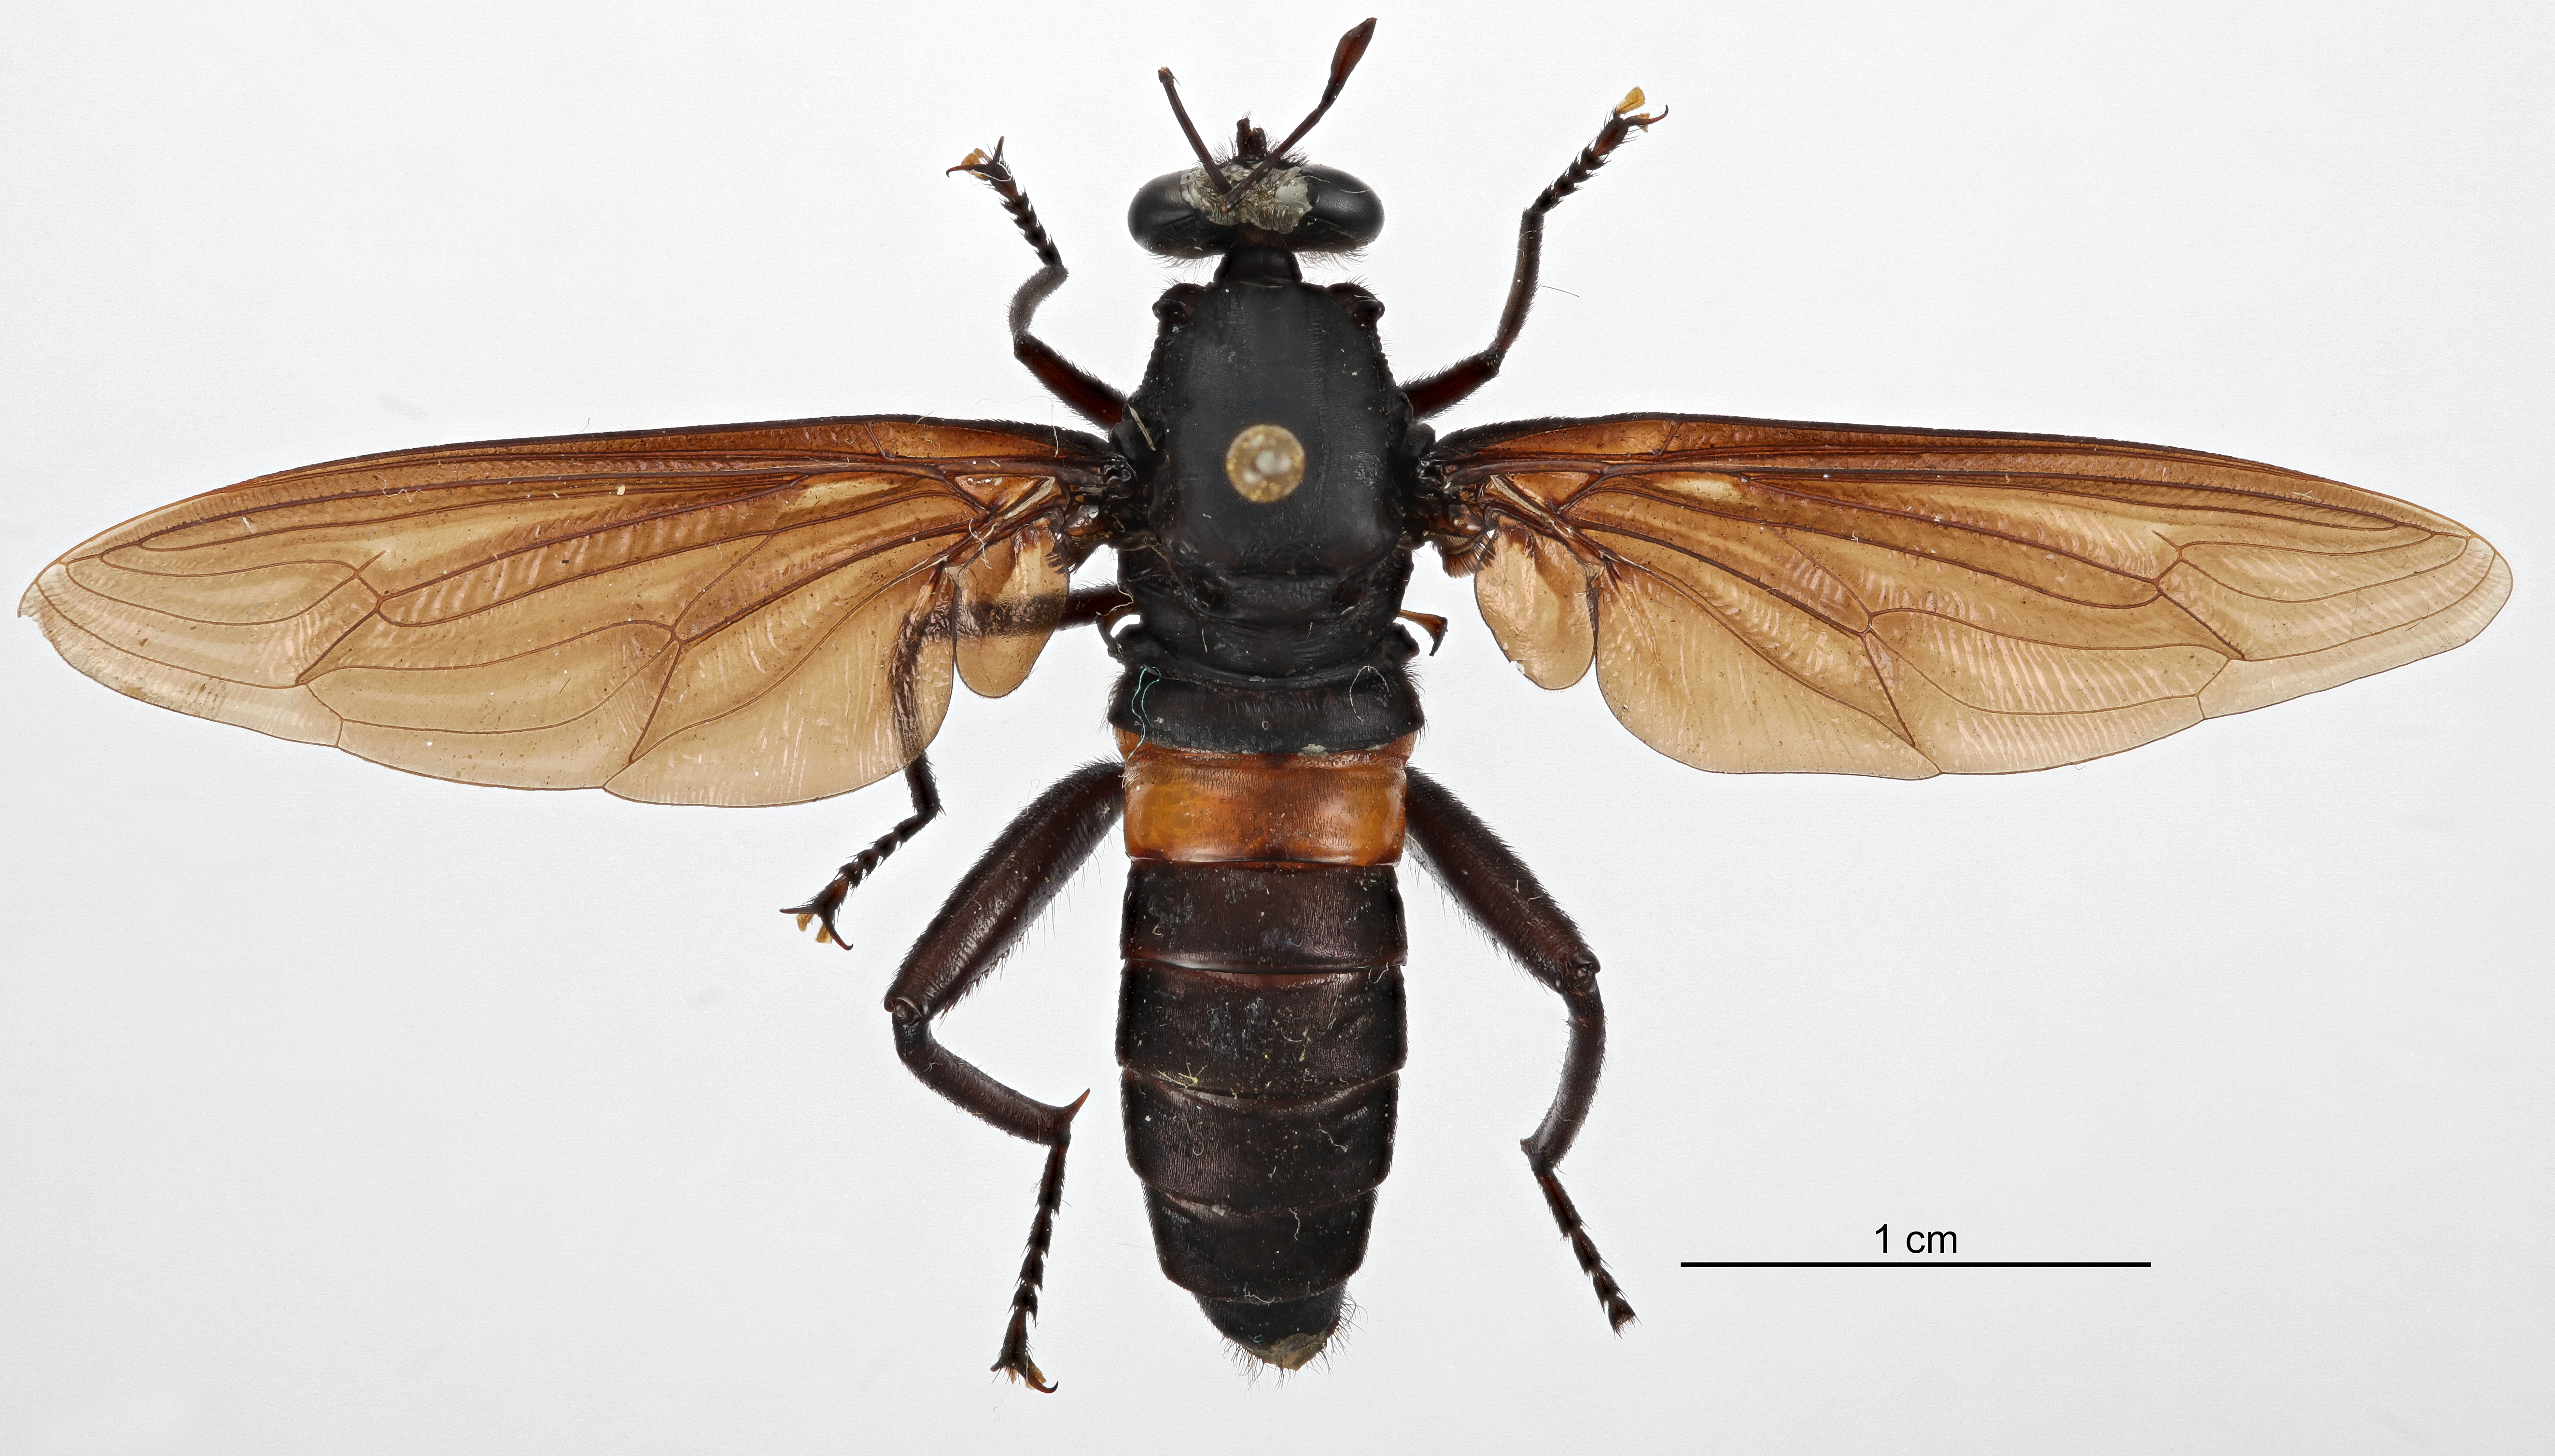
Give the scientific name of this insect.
Atteva aurea (also Mydas clavatus)
